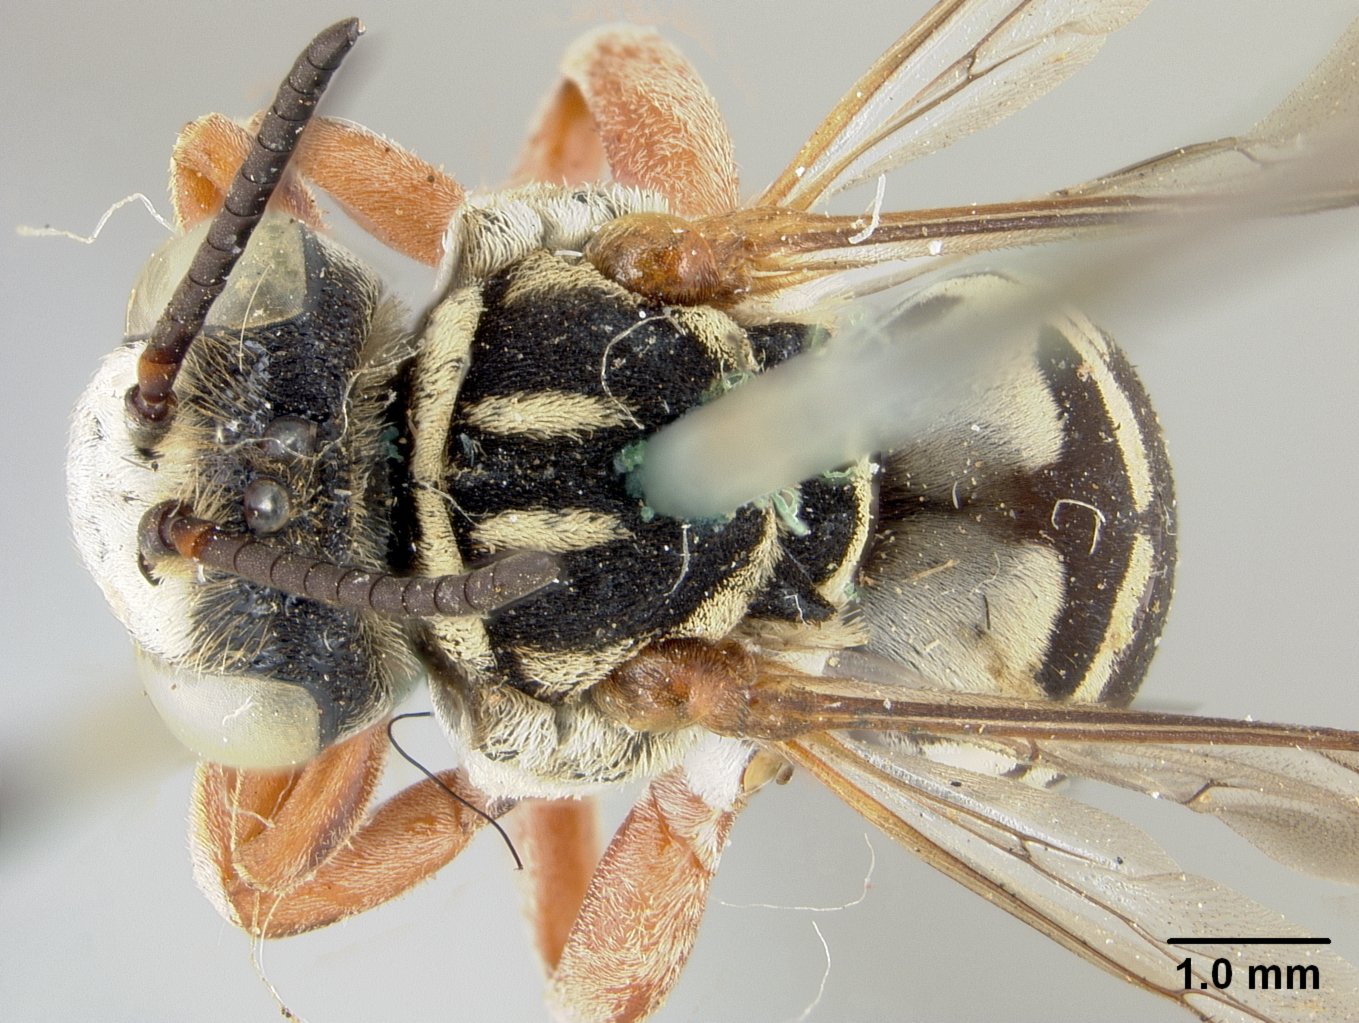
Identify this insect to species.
Epeolus occidentalis
